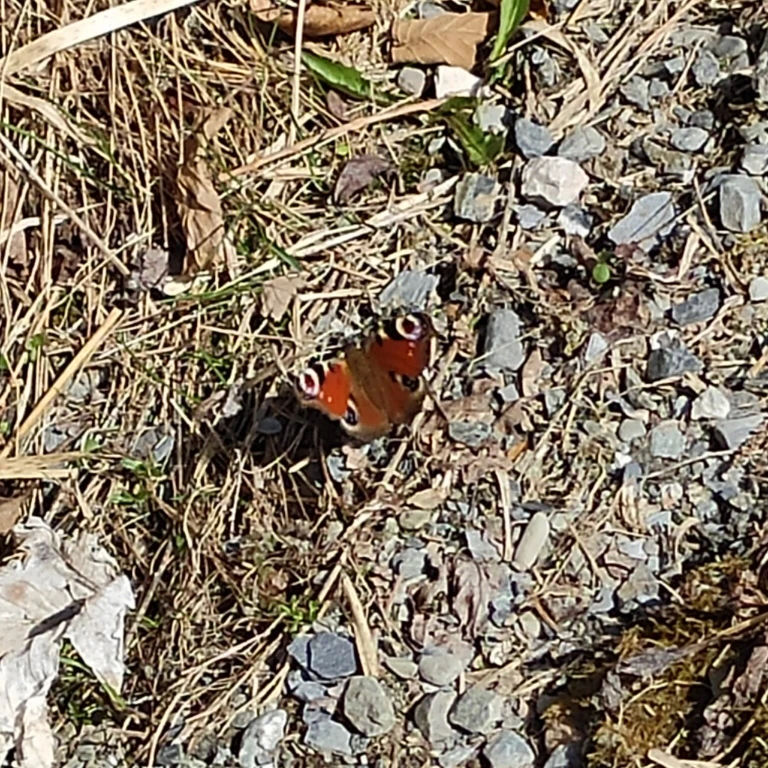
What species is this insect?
Aglais io
